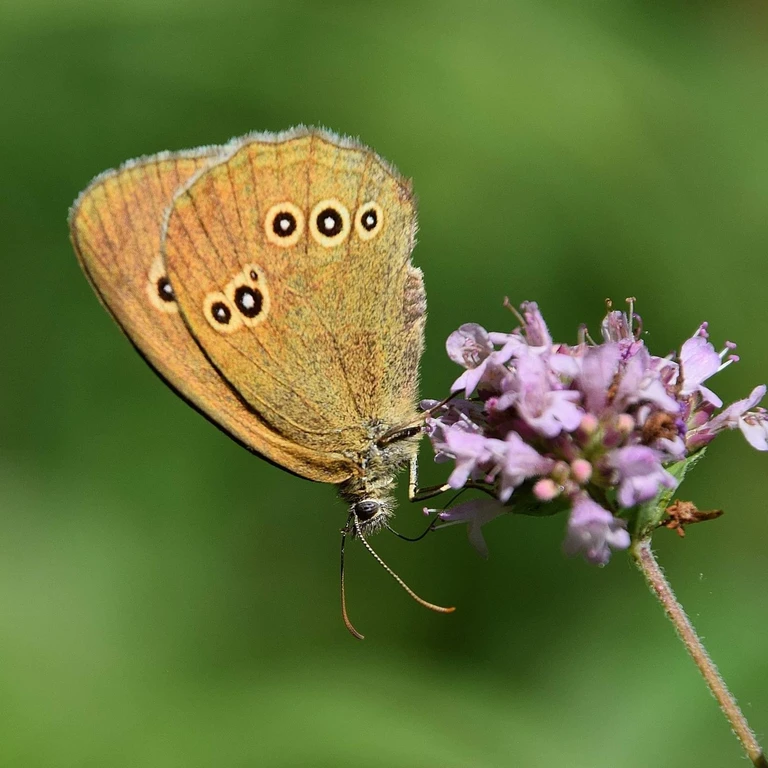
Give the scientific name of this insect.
Aphantopus hyperantus
